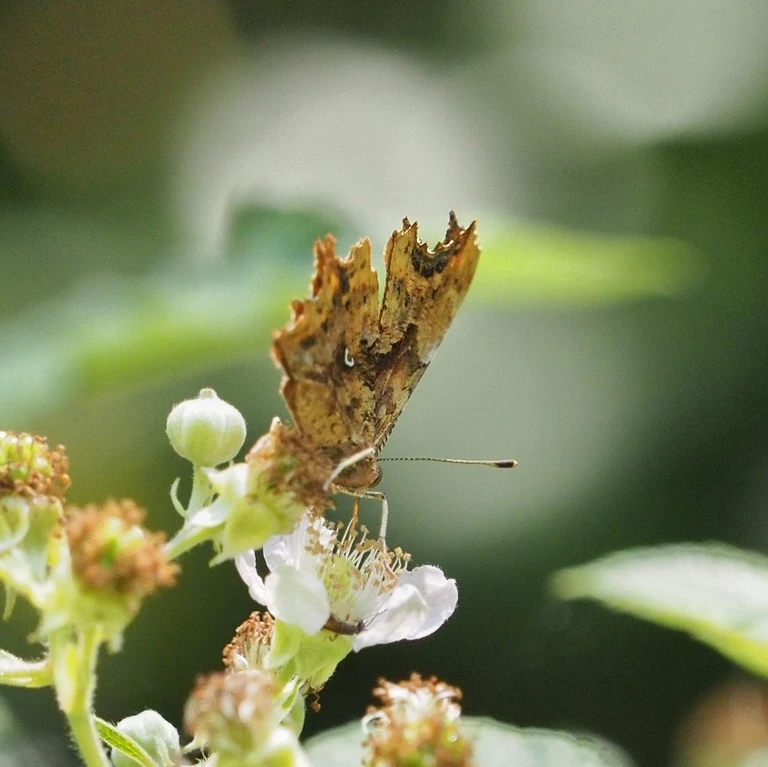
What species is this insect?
Polygonia c-album
